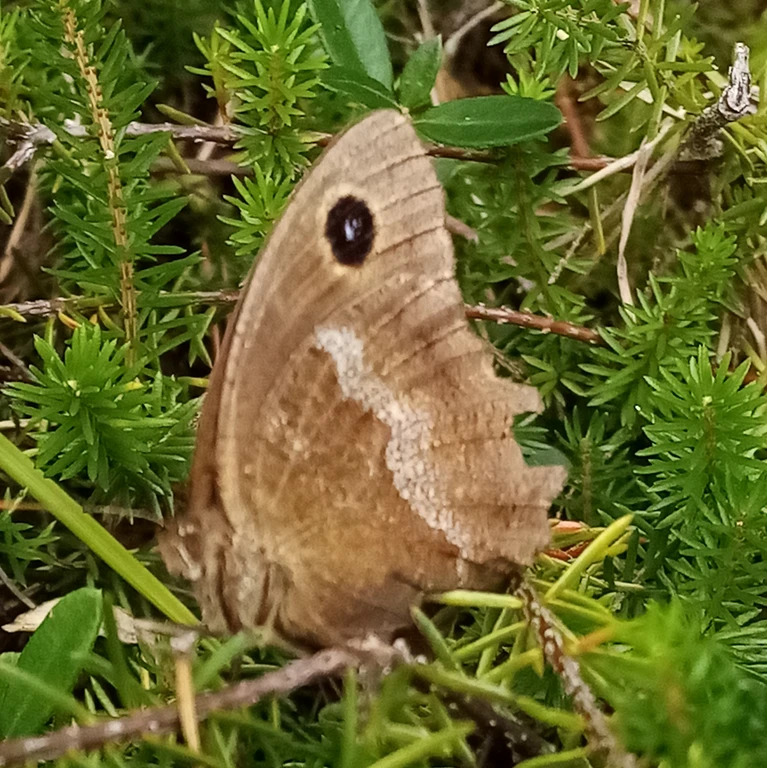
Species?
Minois dryas
